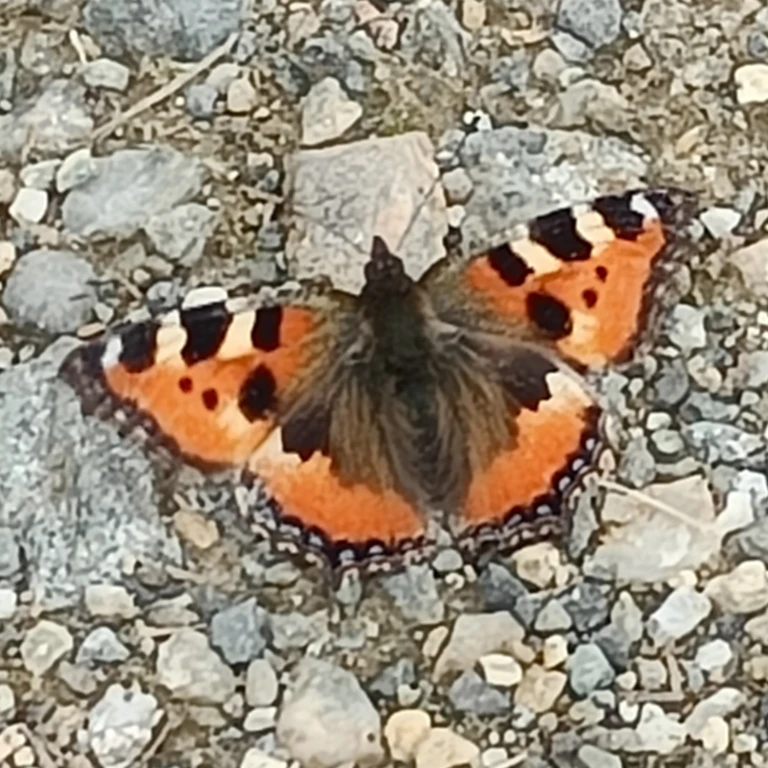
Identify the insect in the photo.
Aglais urticae
